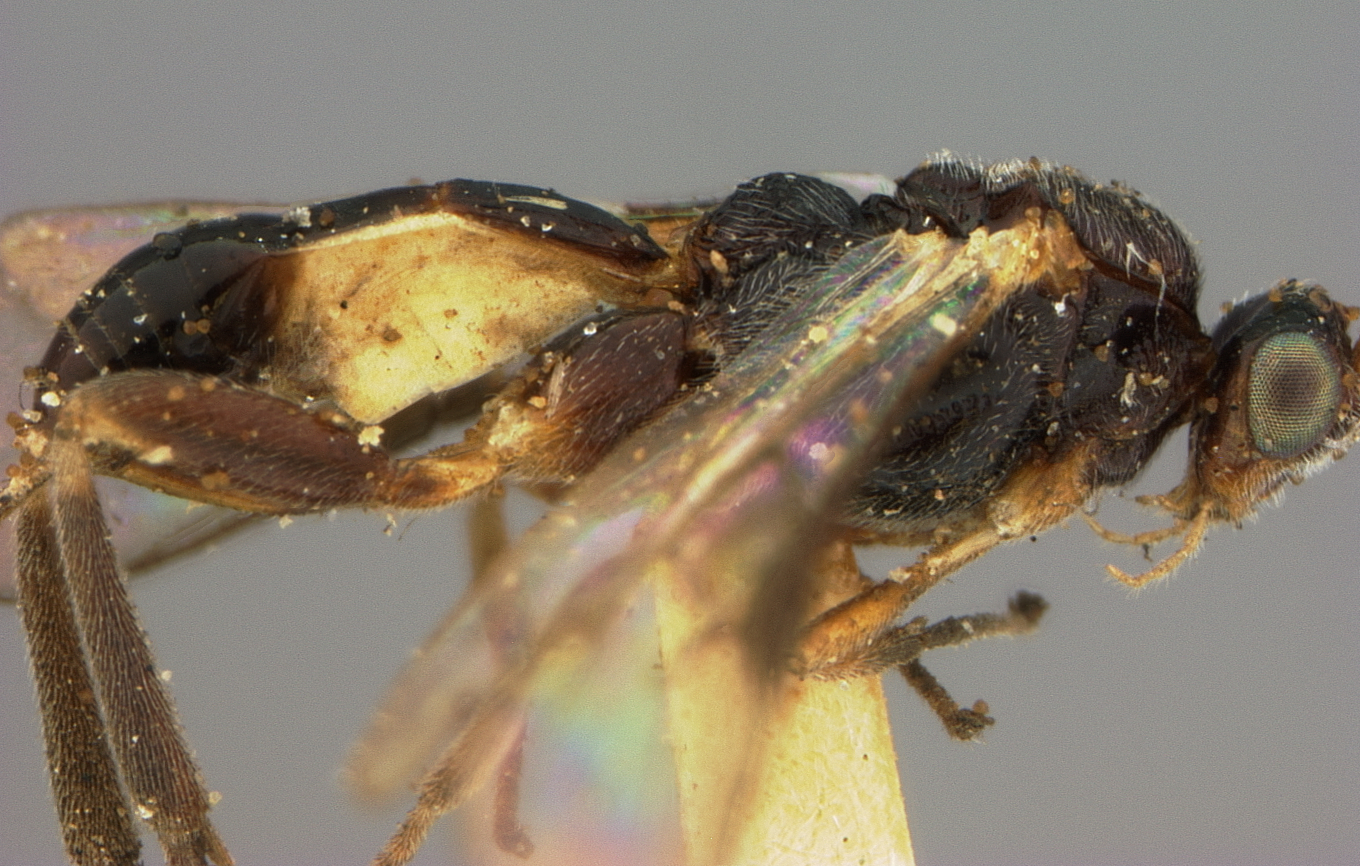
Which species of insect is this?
Microdus hawaiiensis
